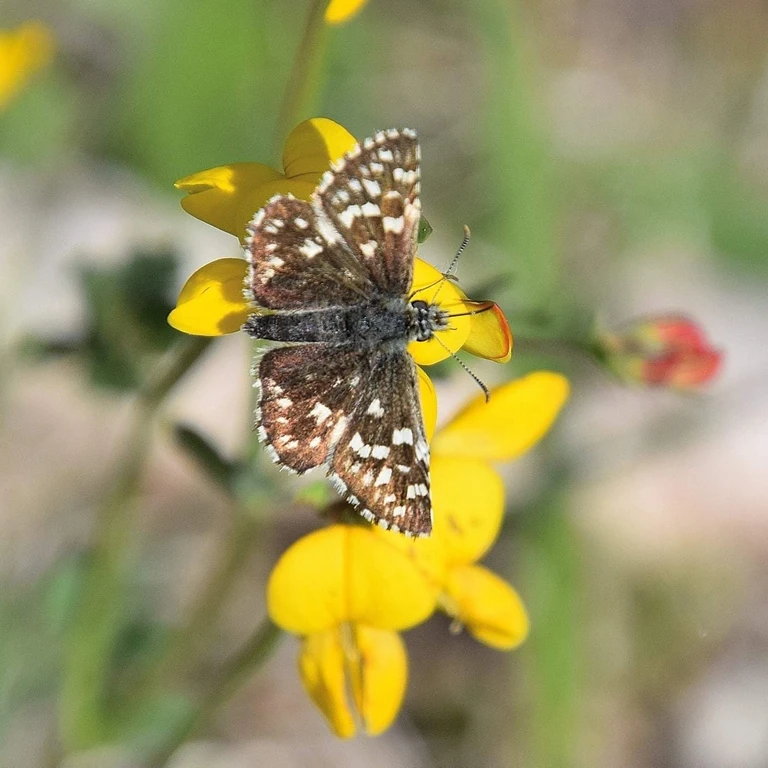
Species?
Pyrgus malvae
